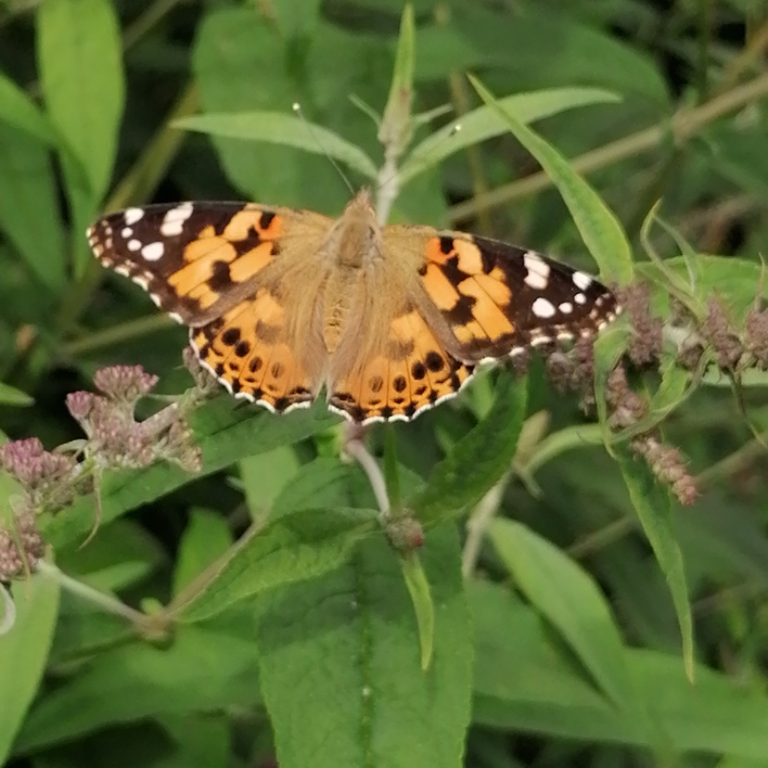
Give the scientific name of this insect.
Vanessa cardui
